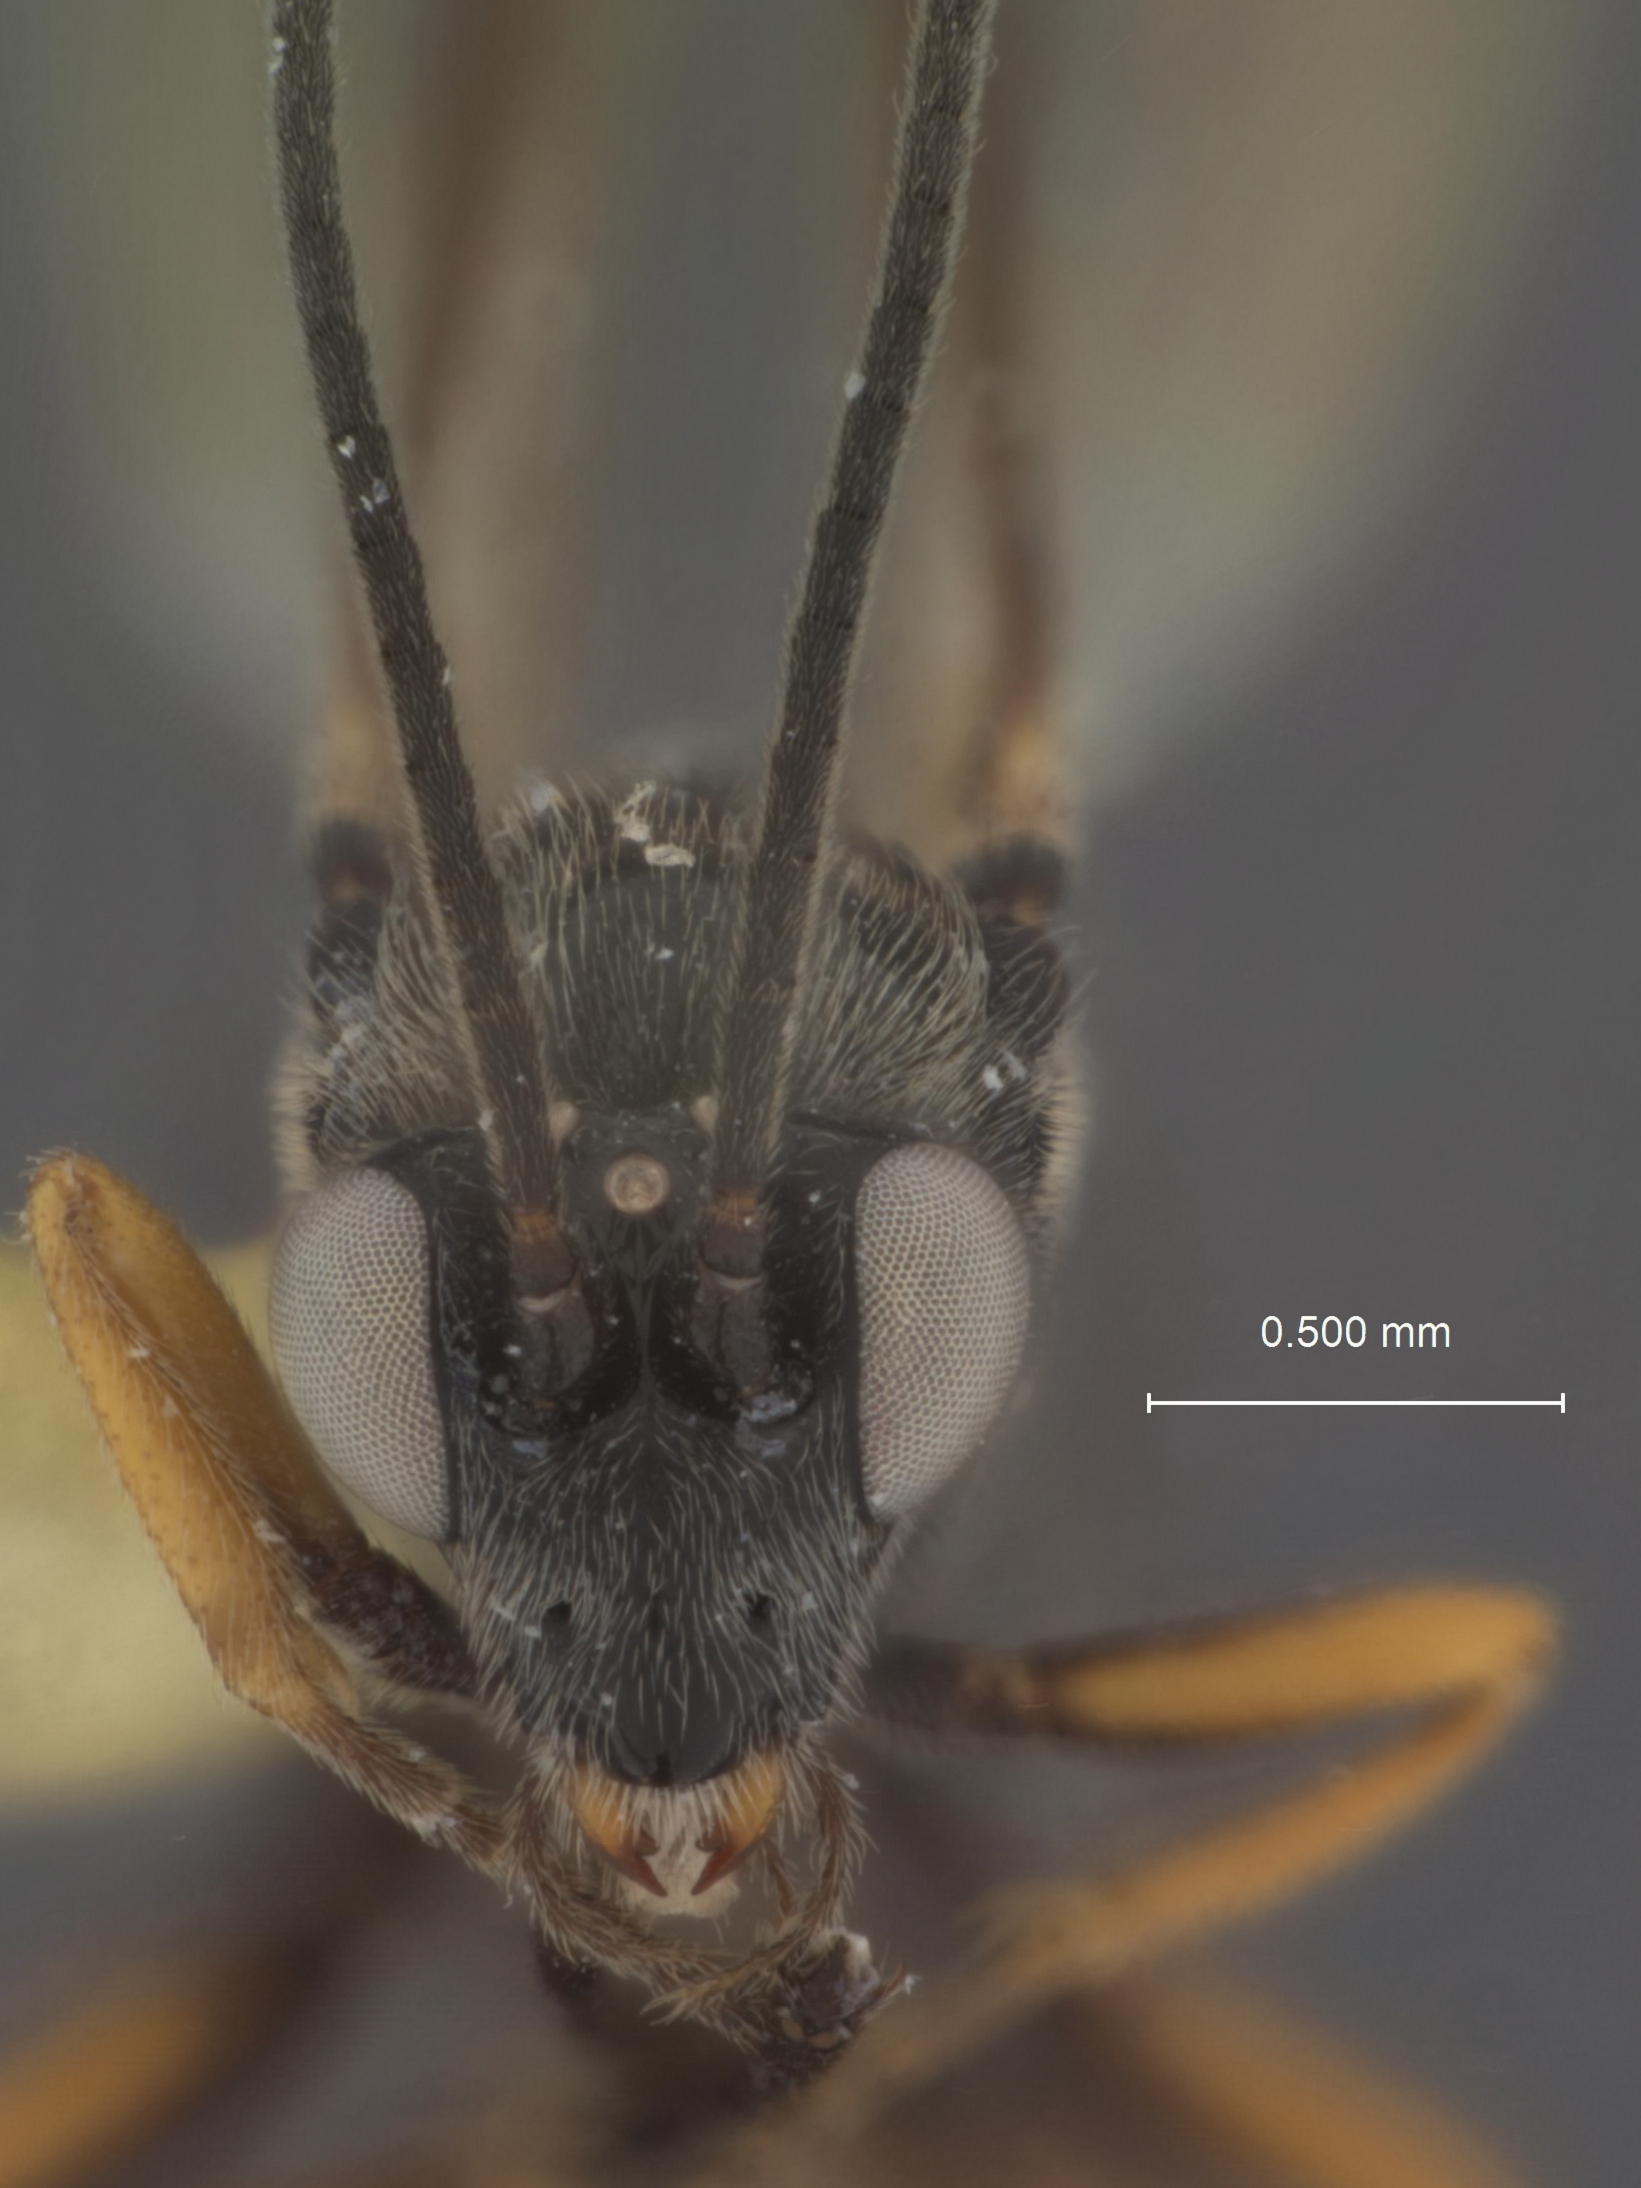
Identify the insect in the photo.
Agathis thompsoni
